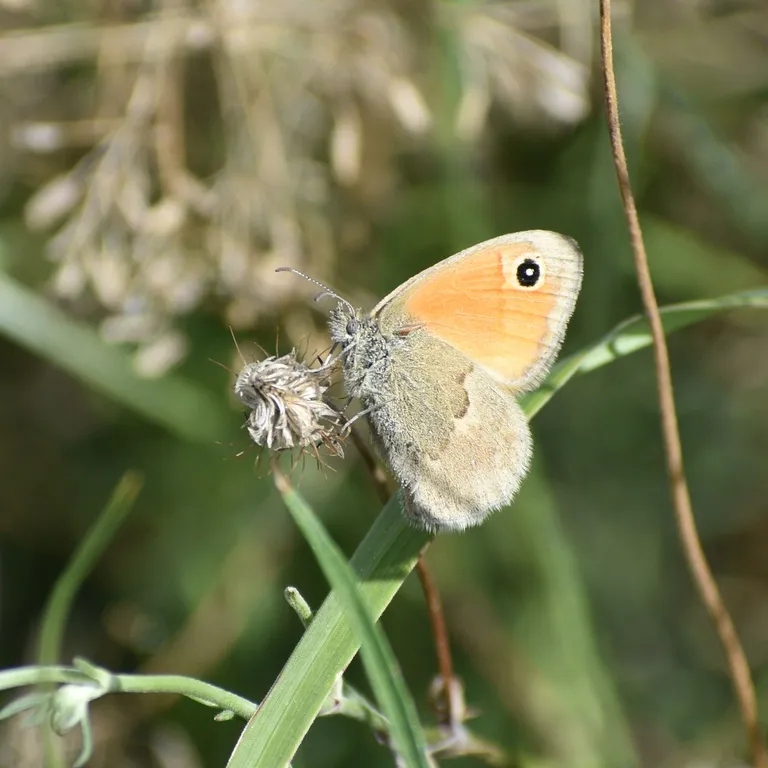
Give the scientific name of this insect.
Coenonympha pamphilus
